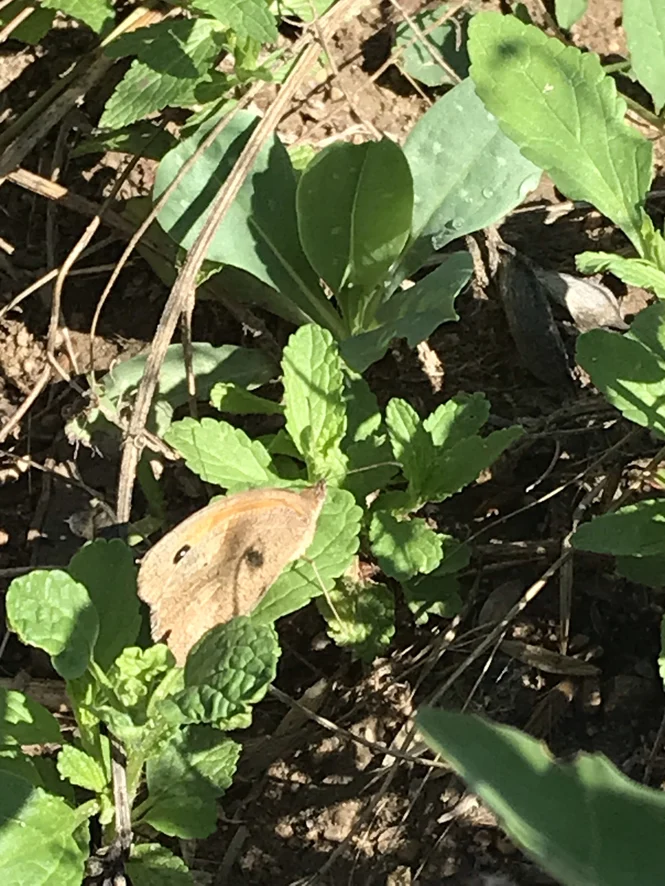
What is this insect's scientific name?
Maniola jurtina
